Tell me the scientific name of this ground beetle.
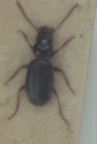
Bembidion nigropiceum
